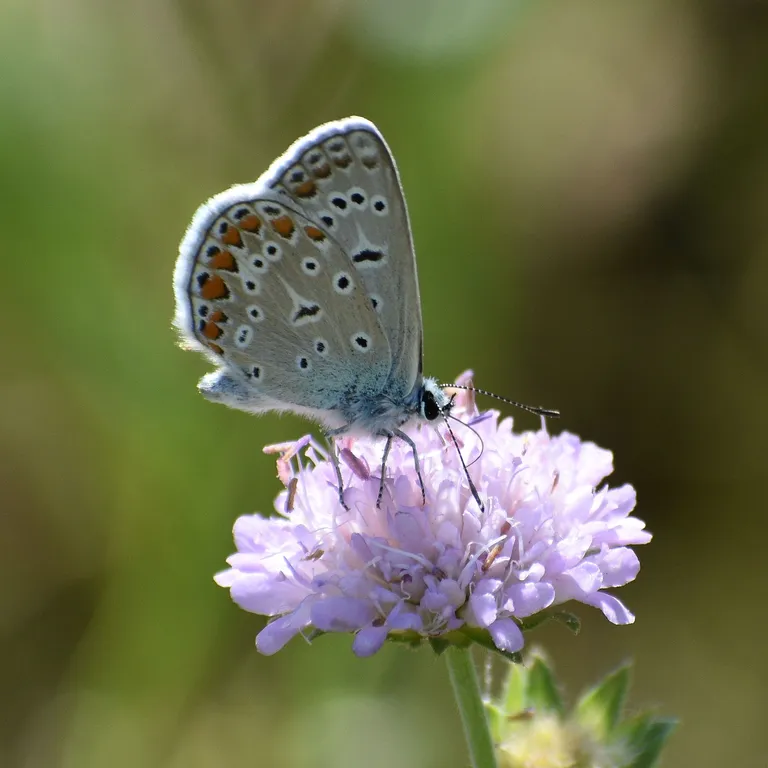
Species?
Polyommatus icarus
